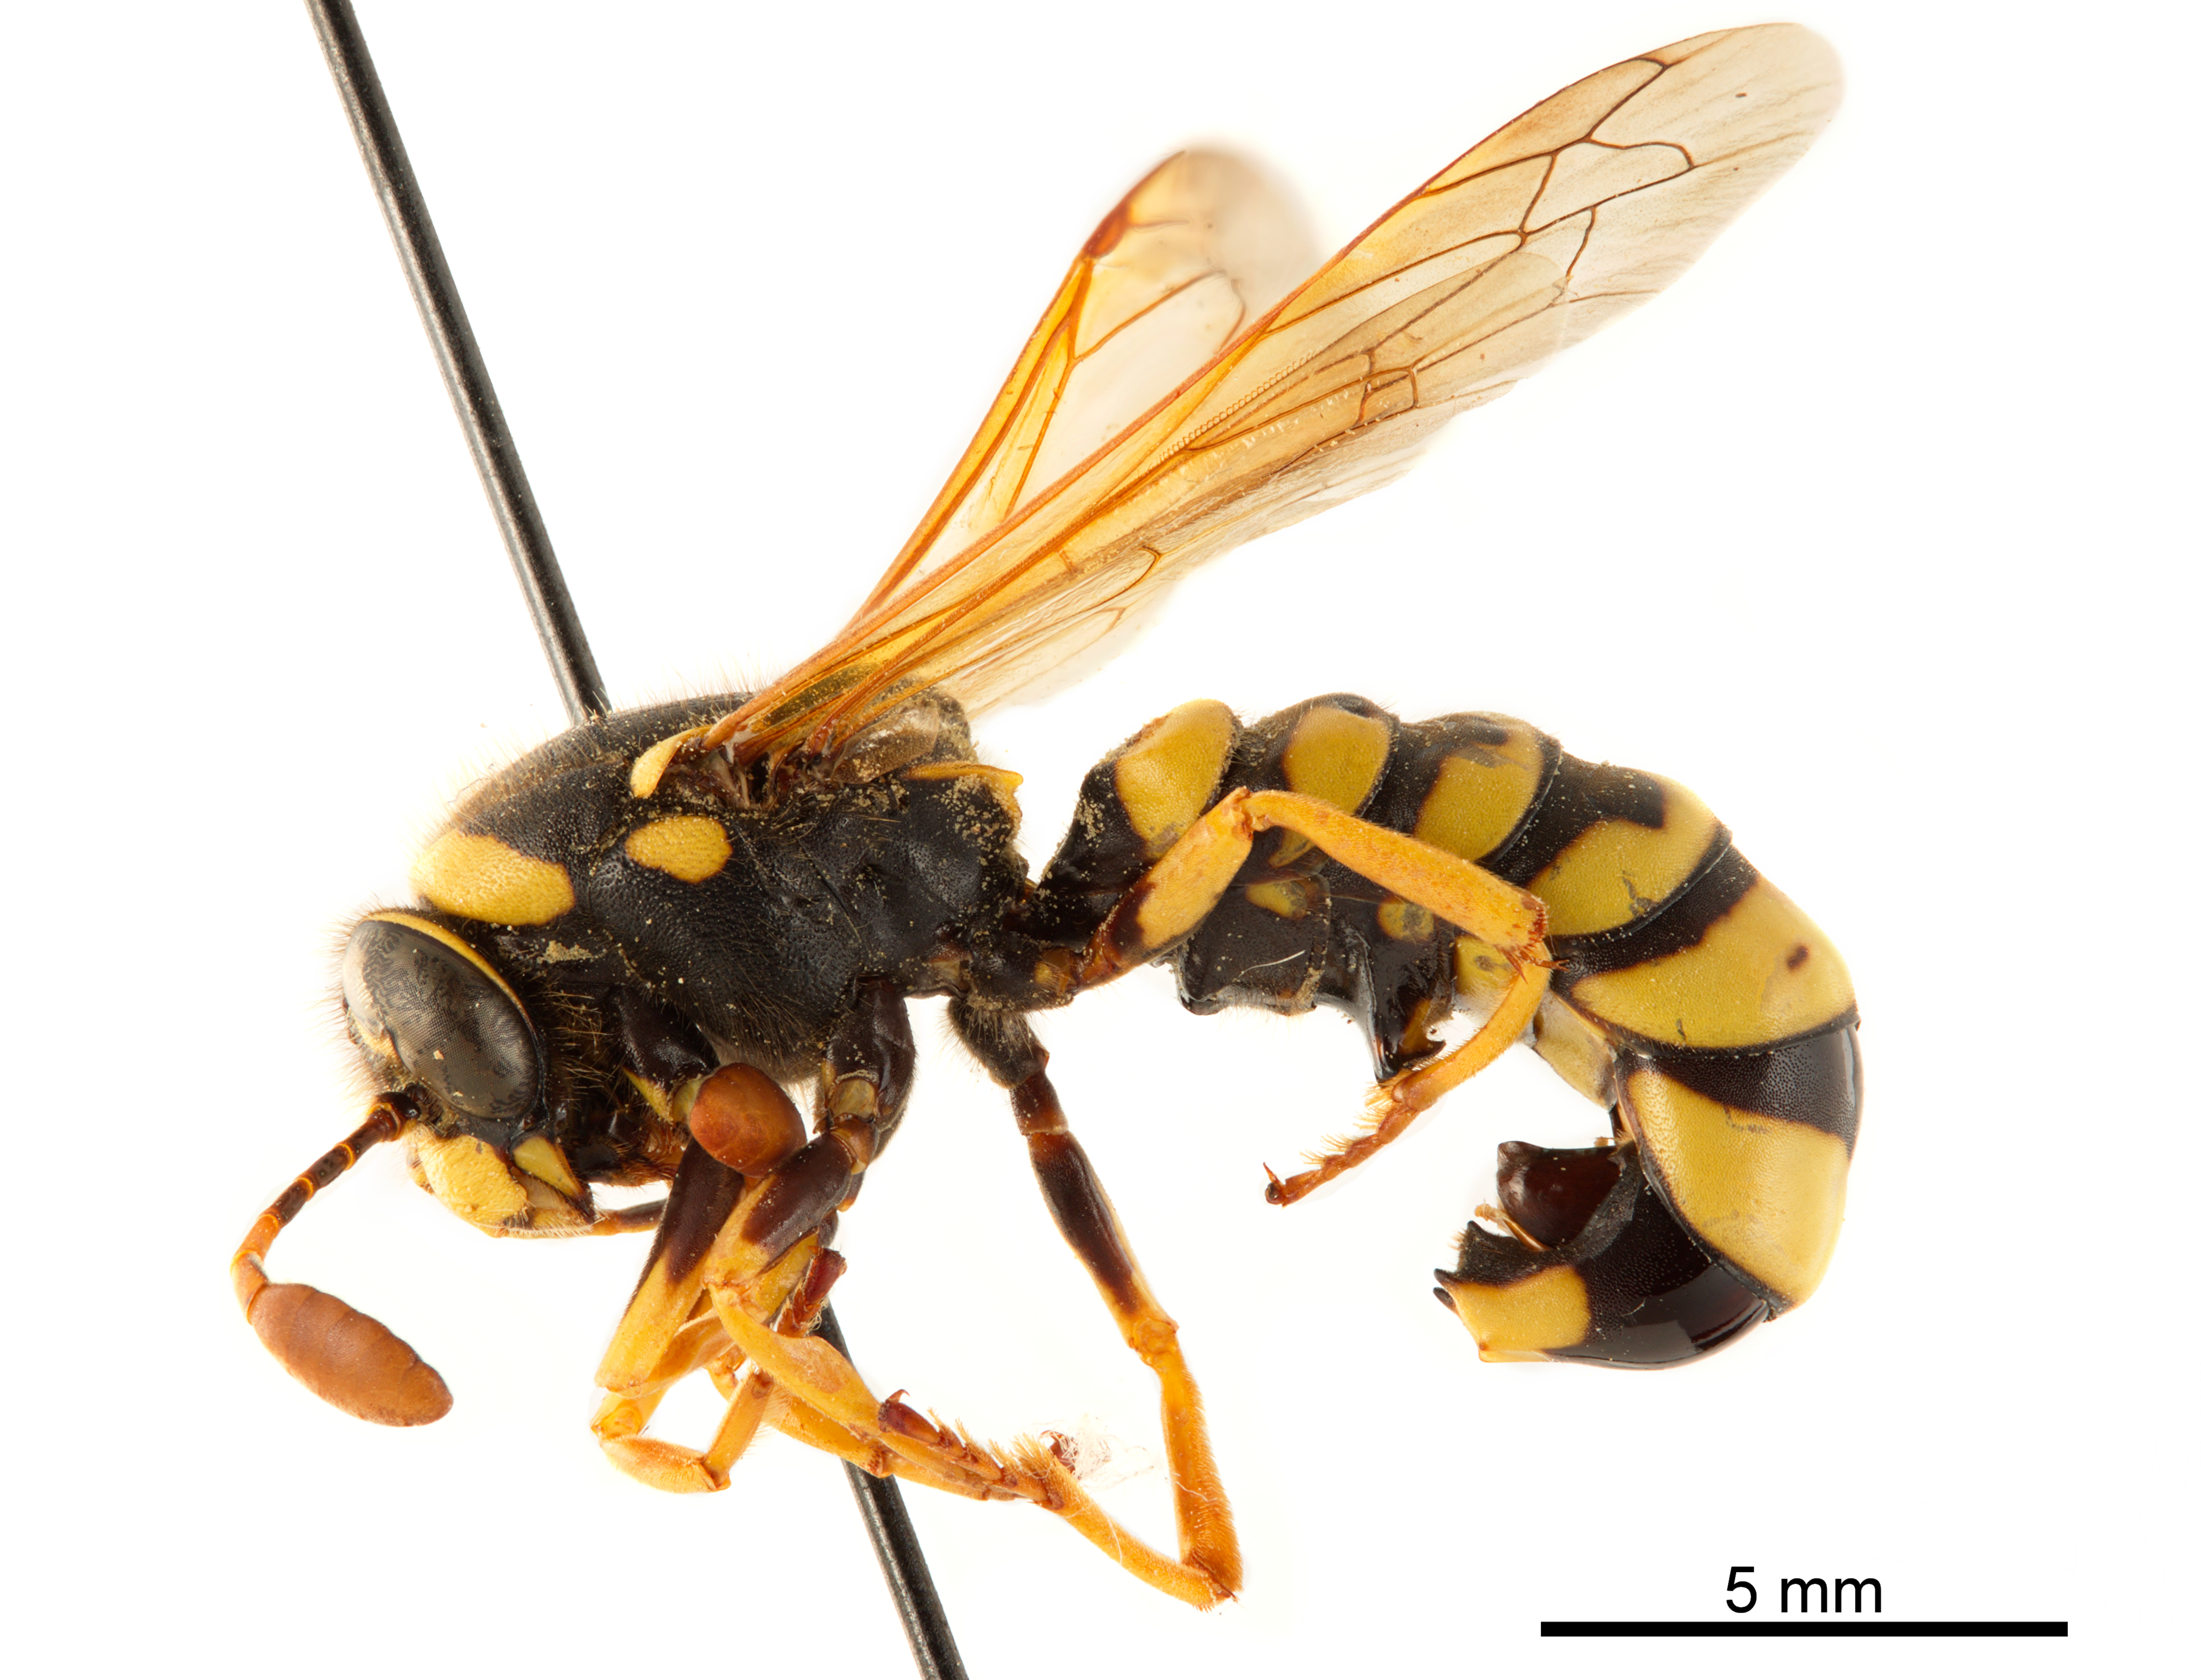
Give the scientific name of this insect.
Pseudomasaris vespoides
